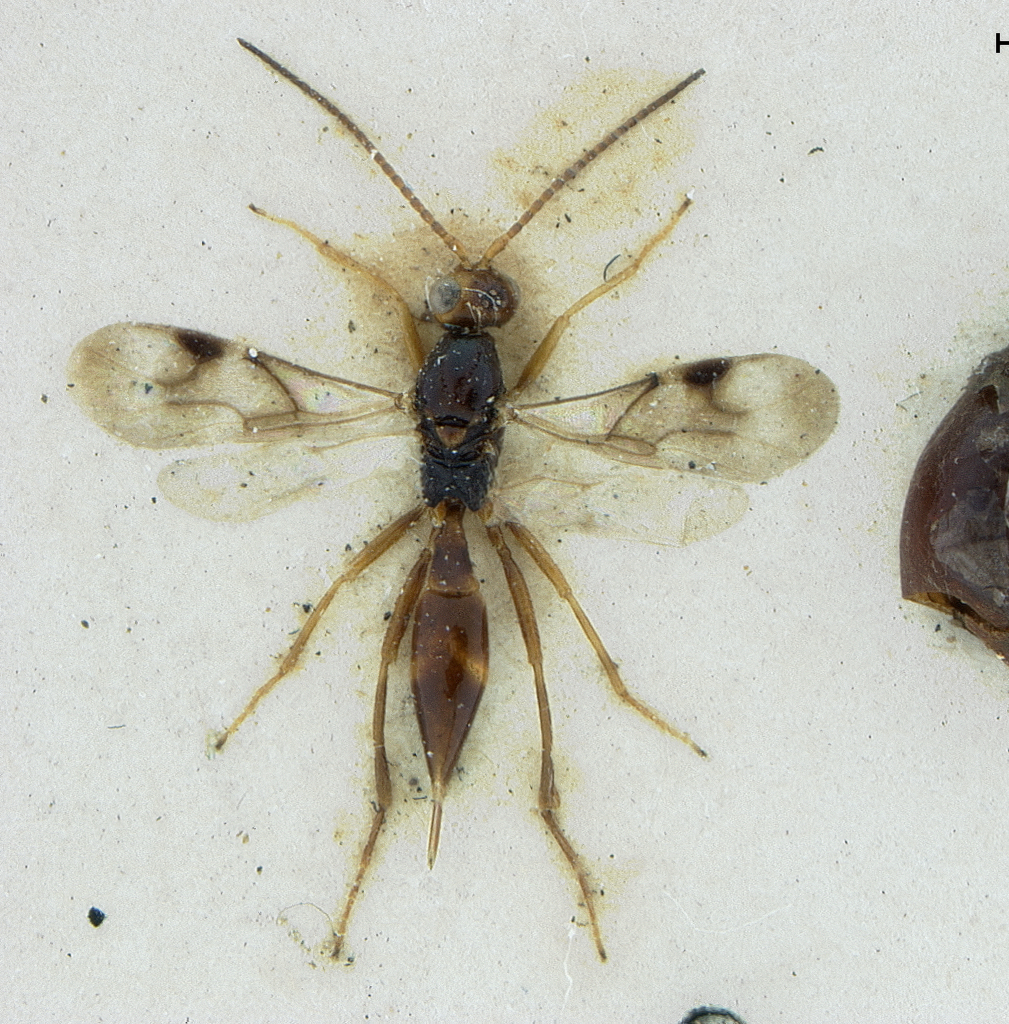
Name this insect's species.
Aclitus nawaii
